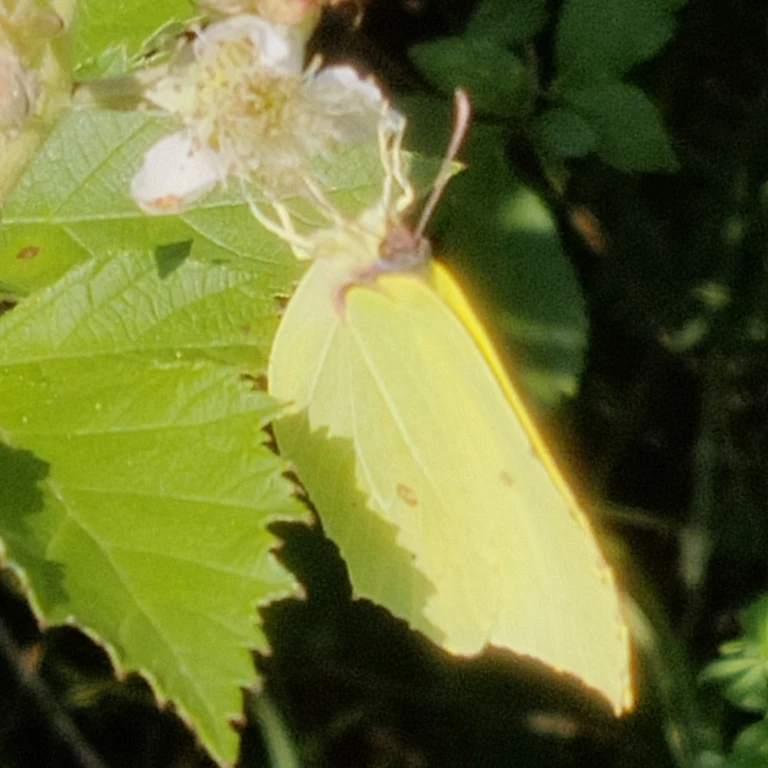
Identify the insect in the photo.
Gonepteryx rhamni
